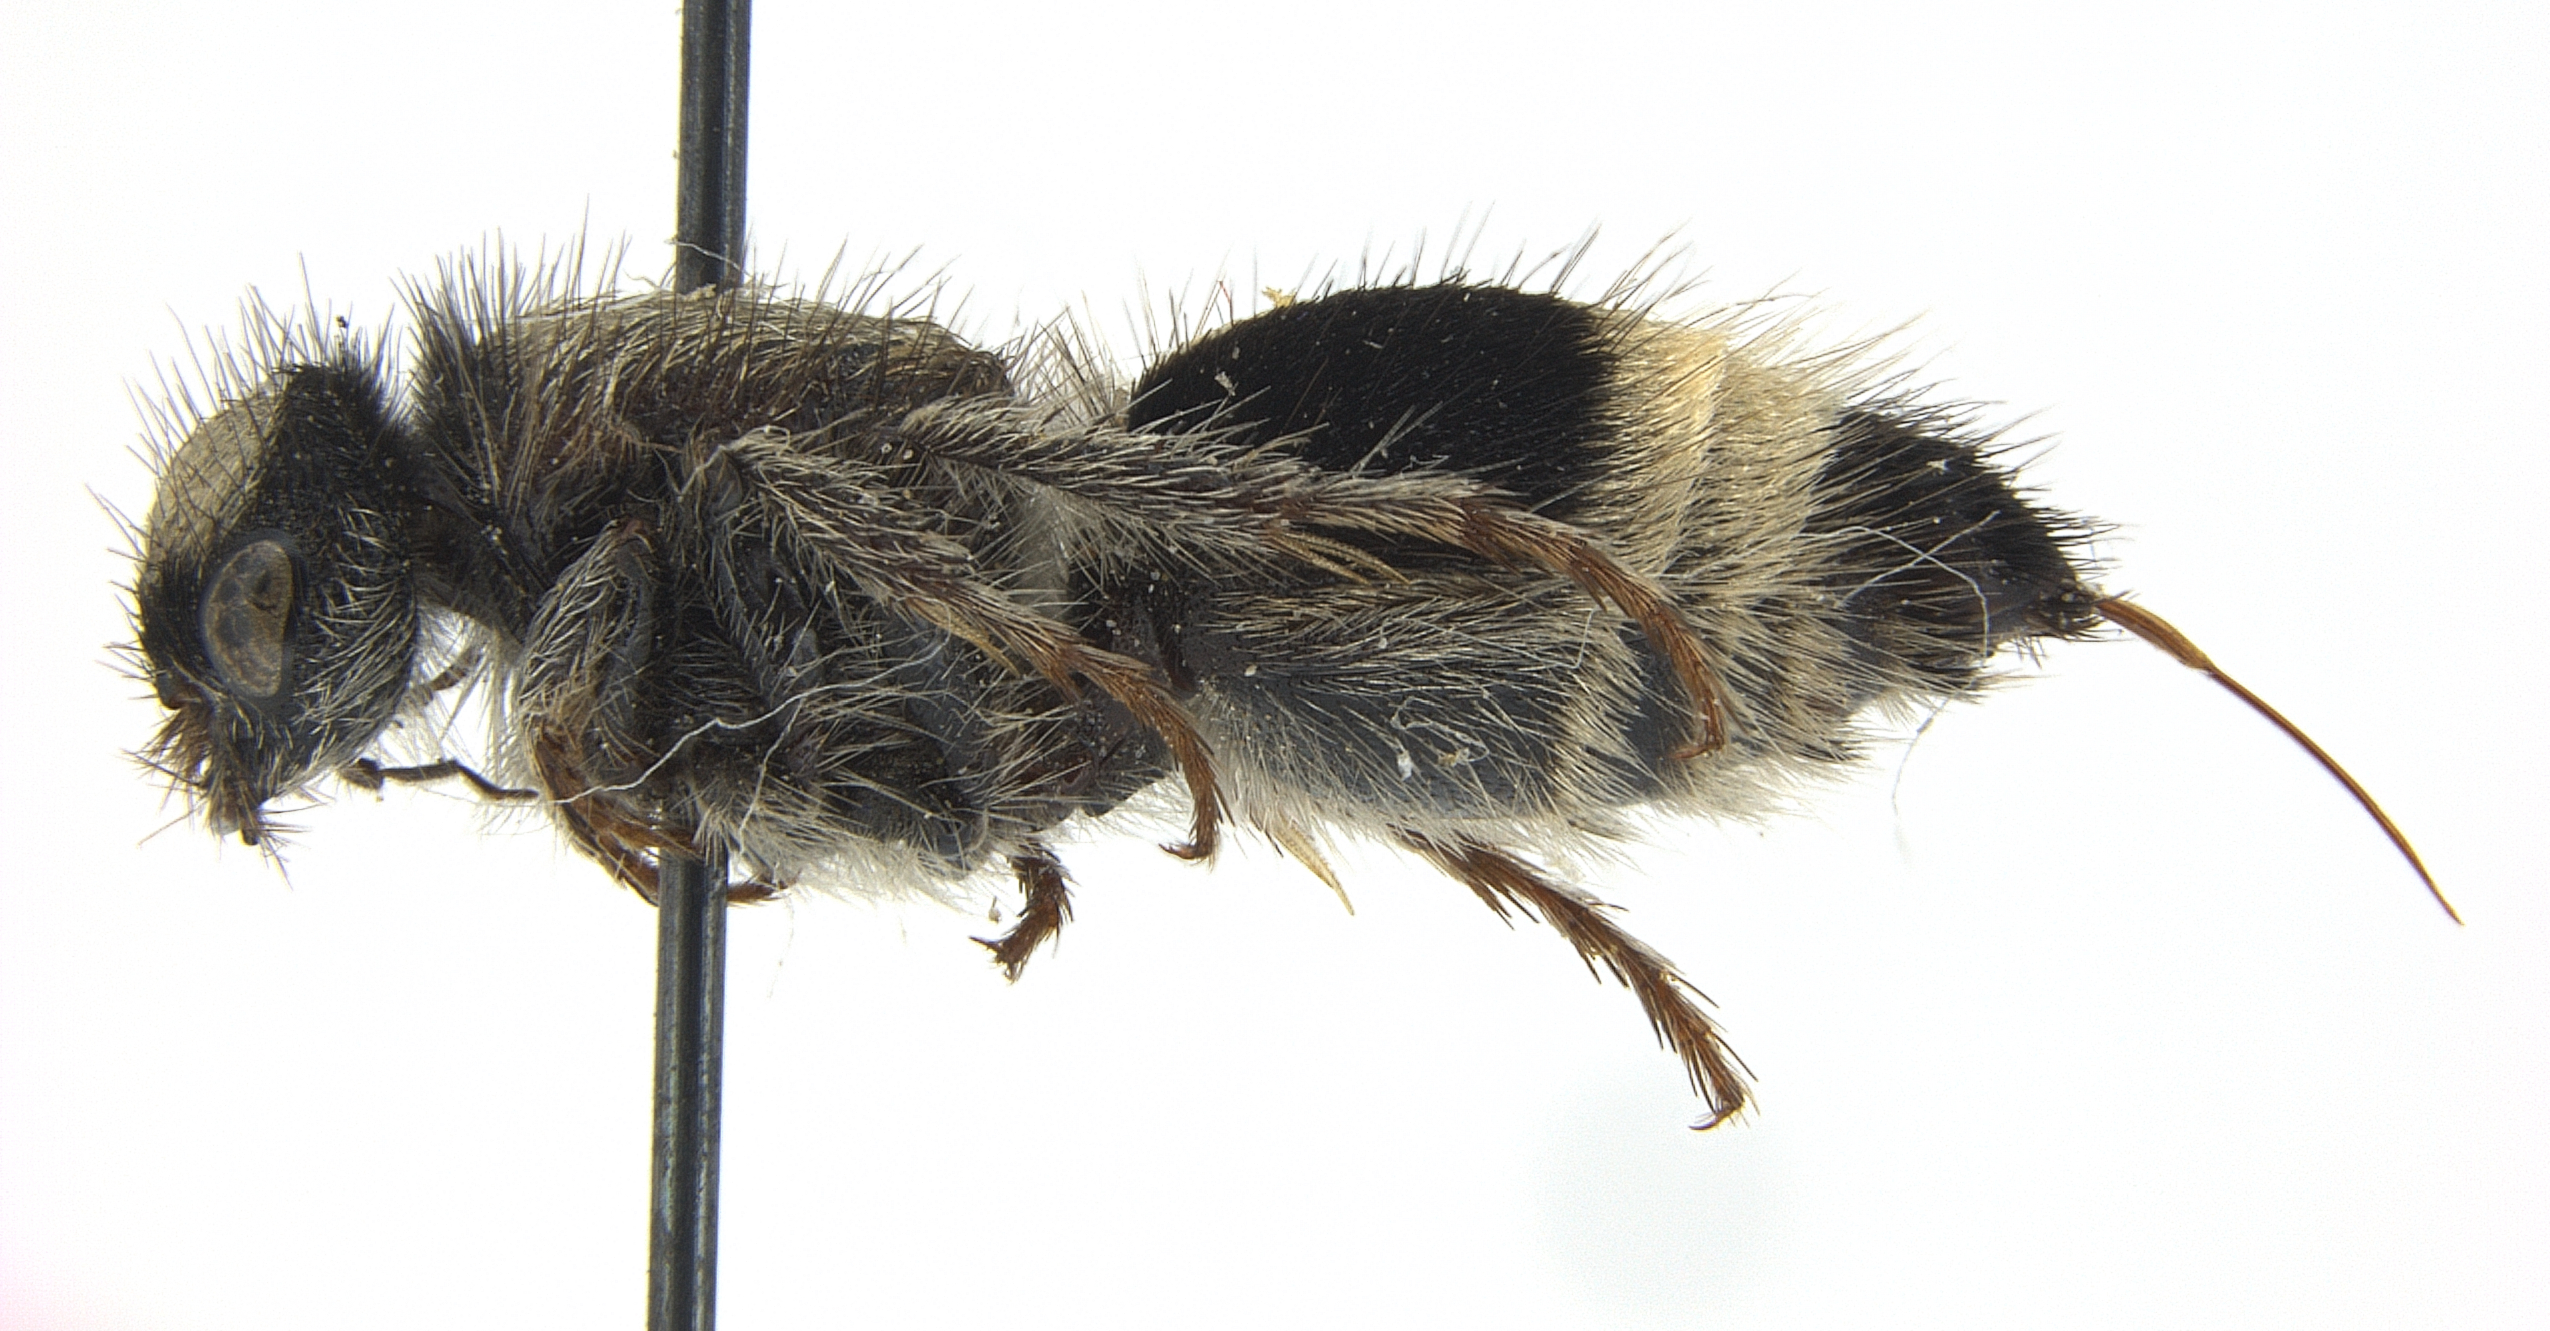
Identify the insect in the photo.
Nemka viduata
